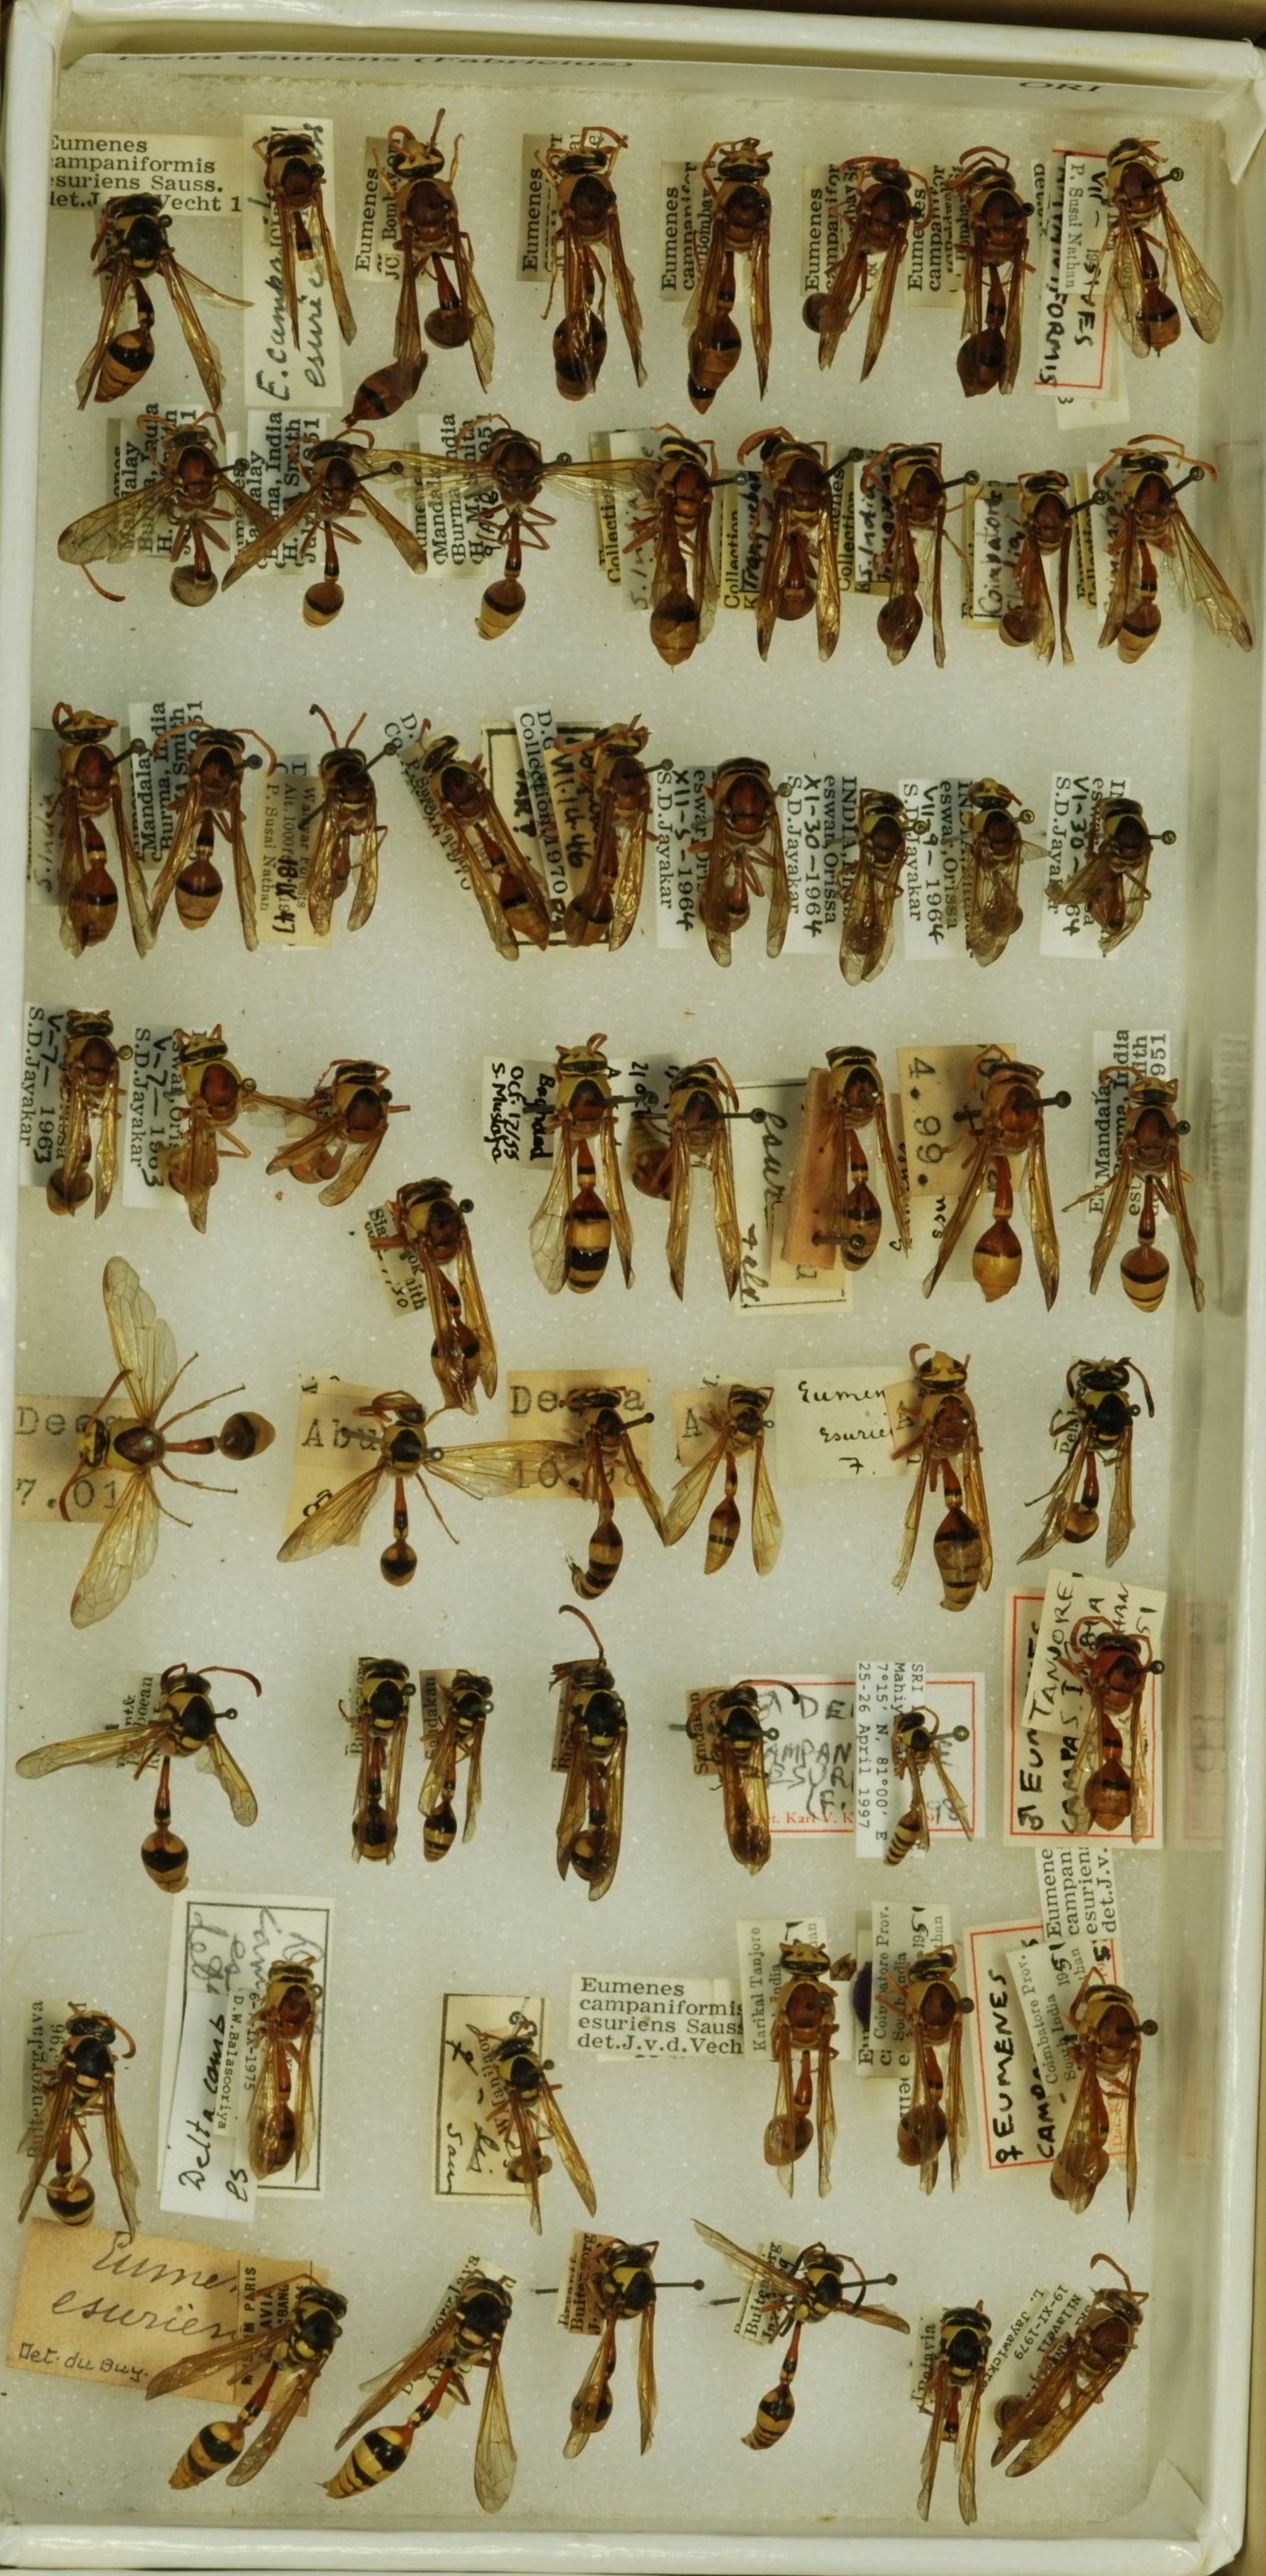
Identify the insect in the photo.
Delta esuriens
